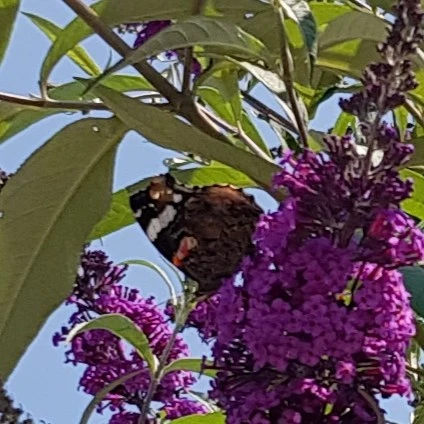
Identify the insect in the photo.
Vanessa atalanta
